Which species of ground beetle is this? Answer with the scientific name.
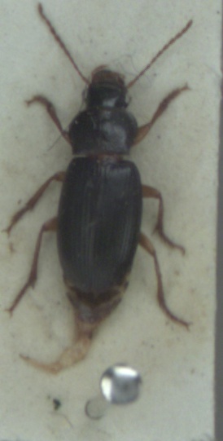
Ophonus rufibarbis
